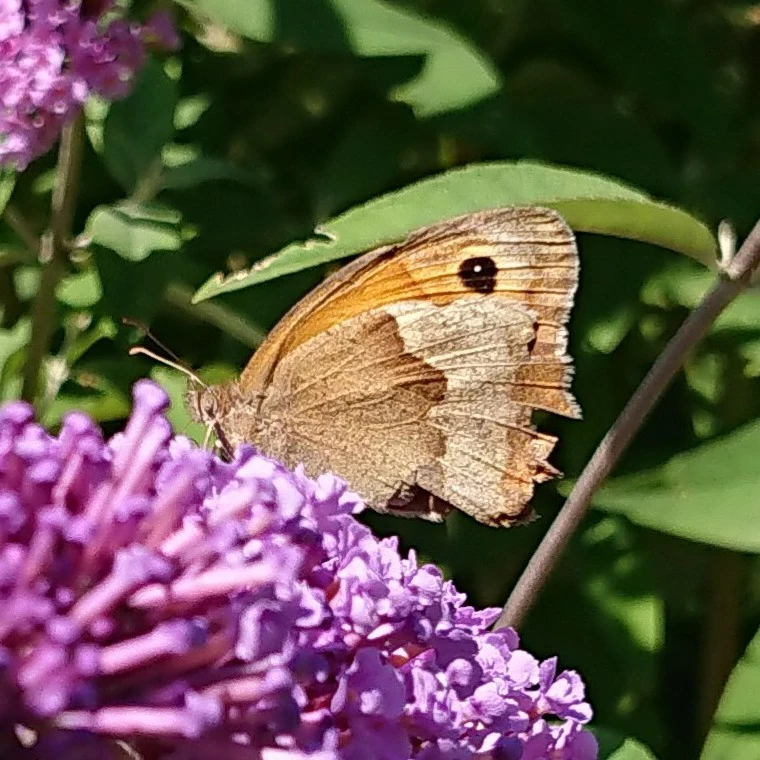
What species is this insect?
Maniola jurtina
